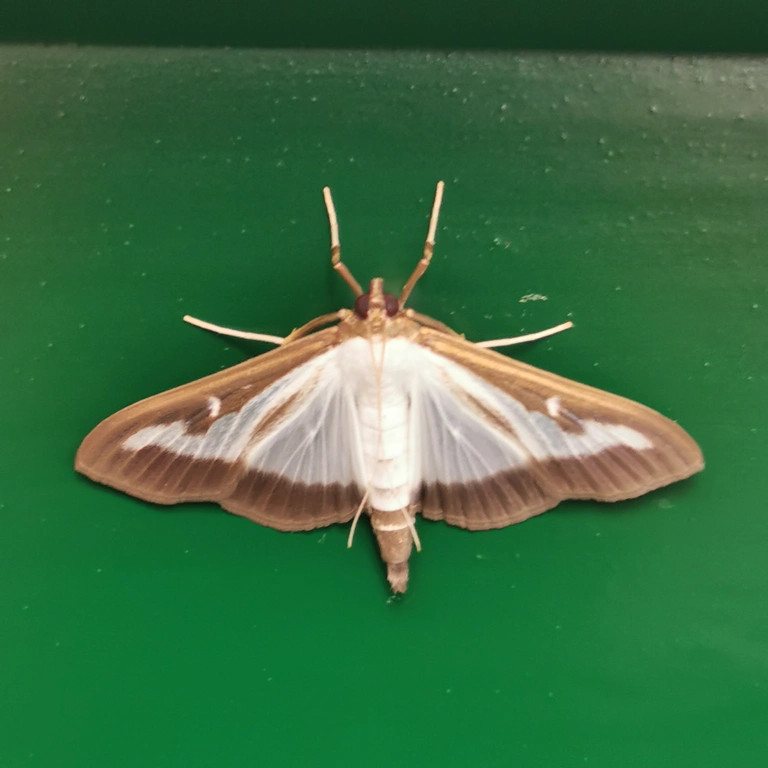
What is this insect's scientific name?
Cydalima perspectalis
